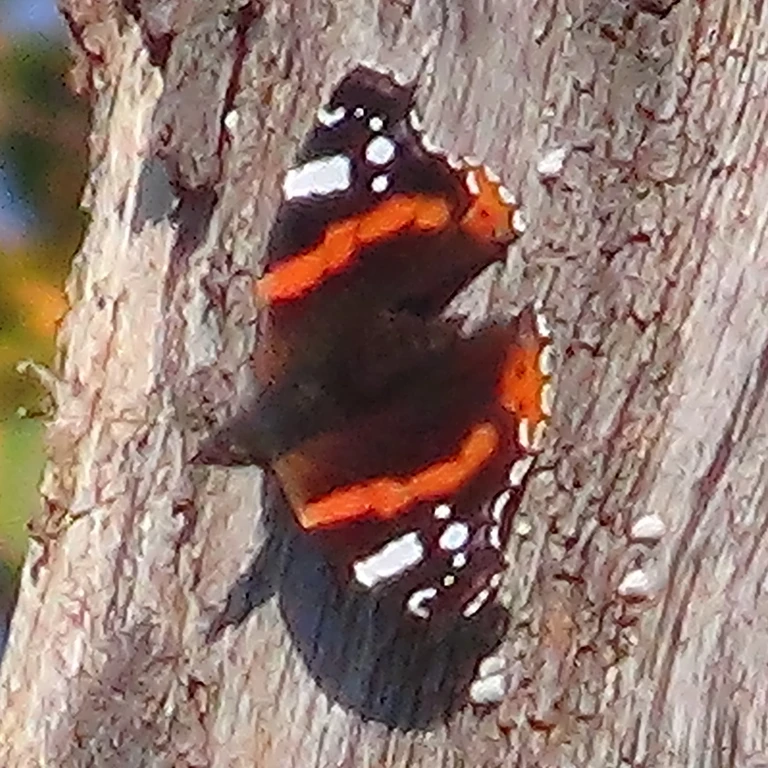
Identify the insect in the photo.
Vanessa atalanta
